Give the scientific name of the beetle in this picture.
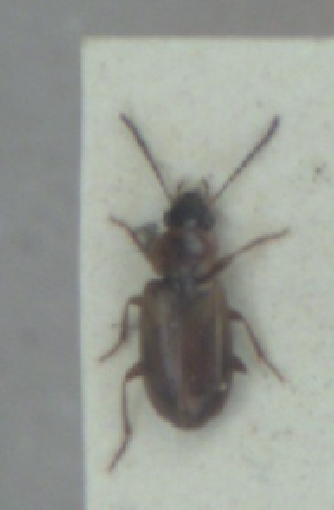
Acupalpus dorsalis
